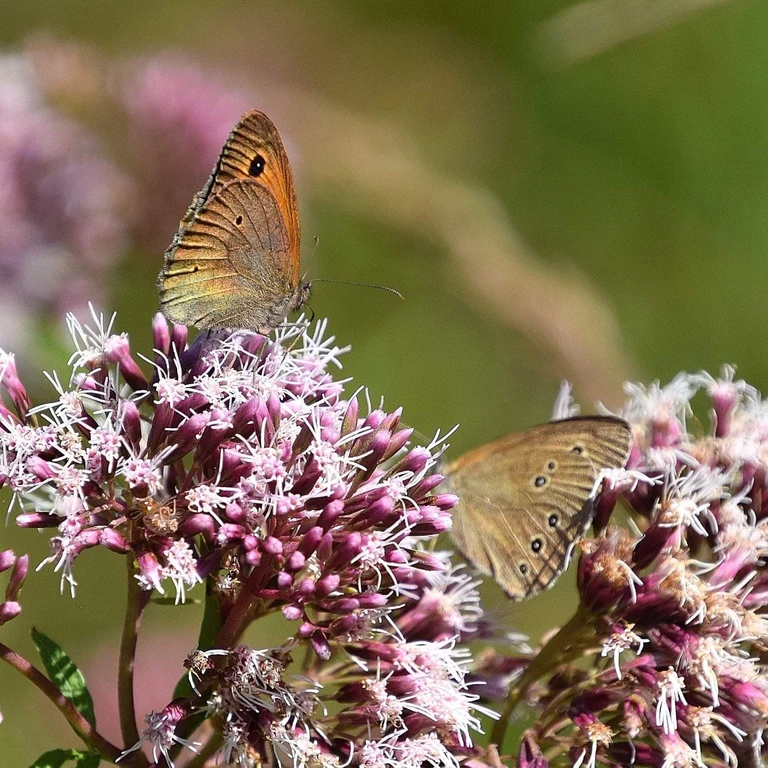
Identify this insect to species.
Aphantopus hyperantus
